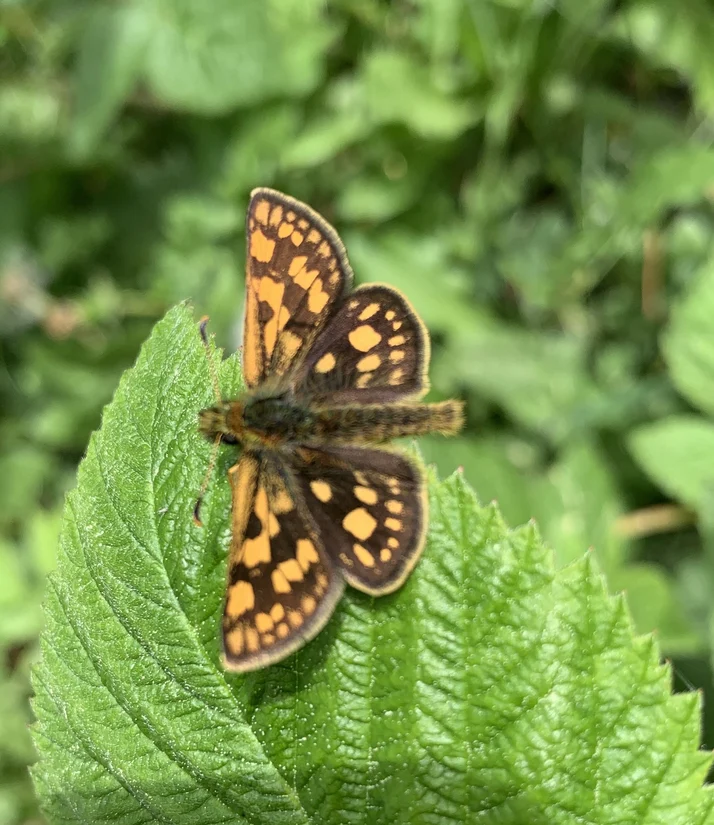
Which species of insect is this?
Carterocephalus palaemon
